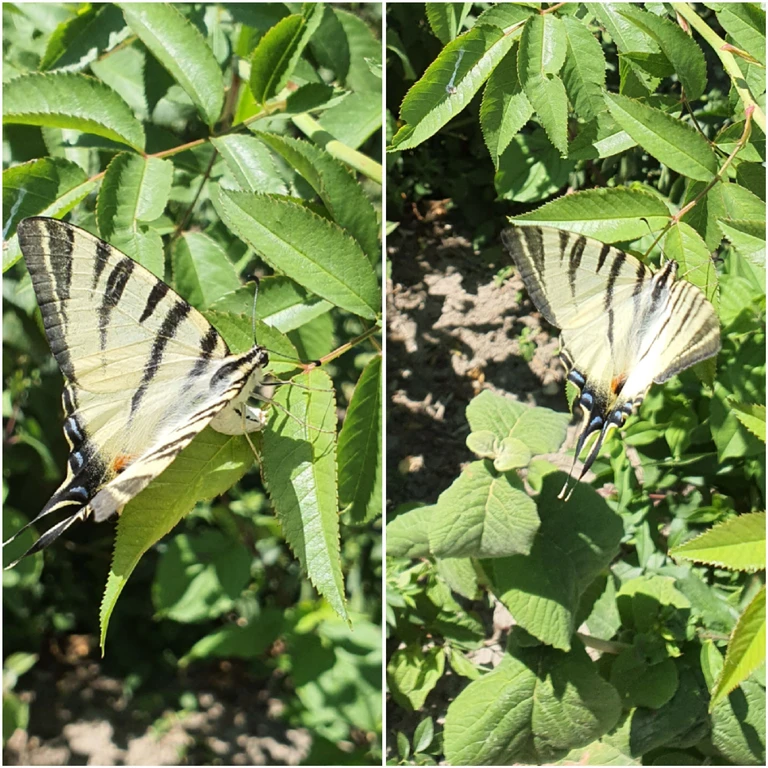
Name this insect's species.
Iphiclides podalirius
